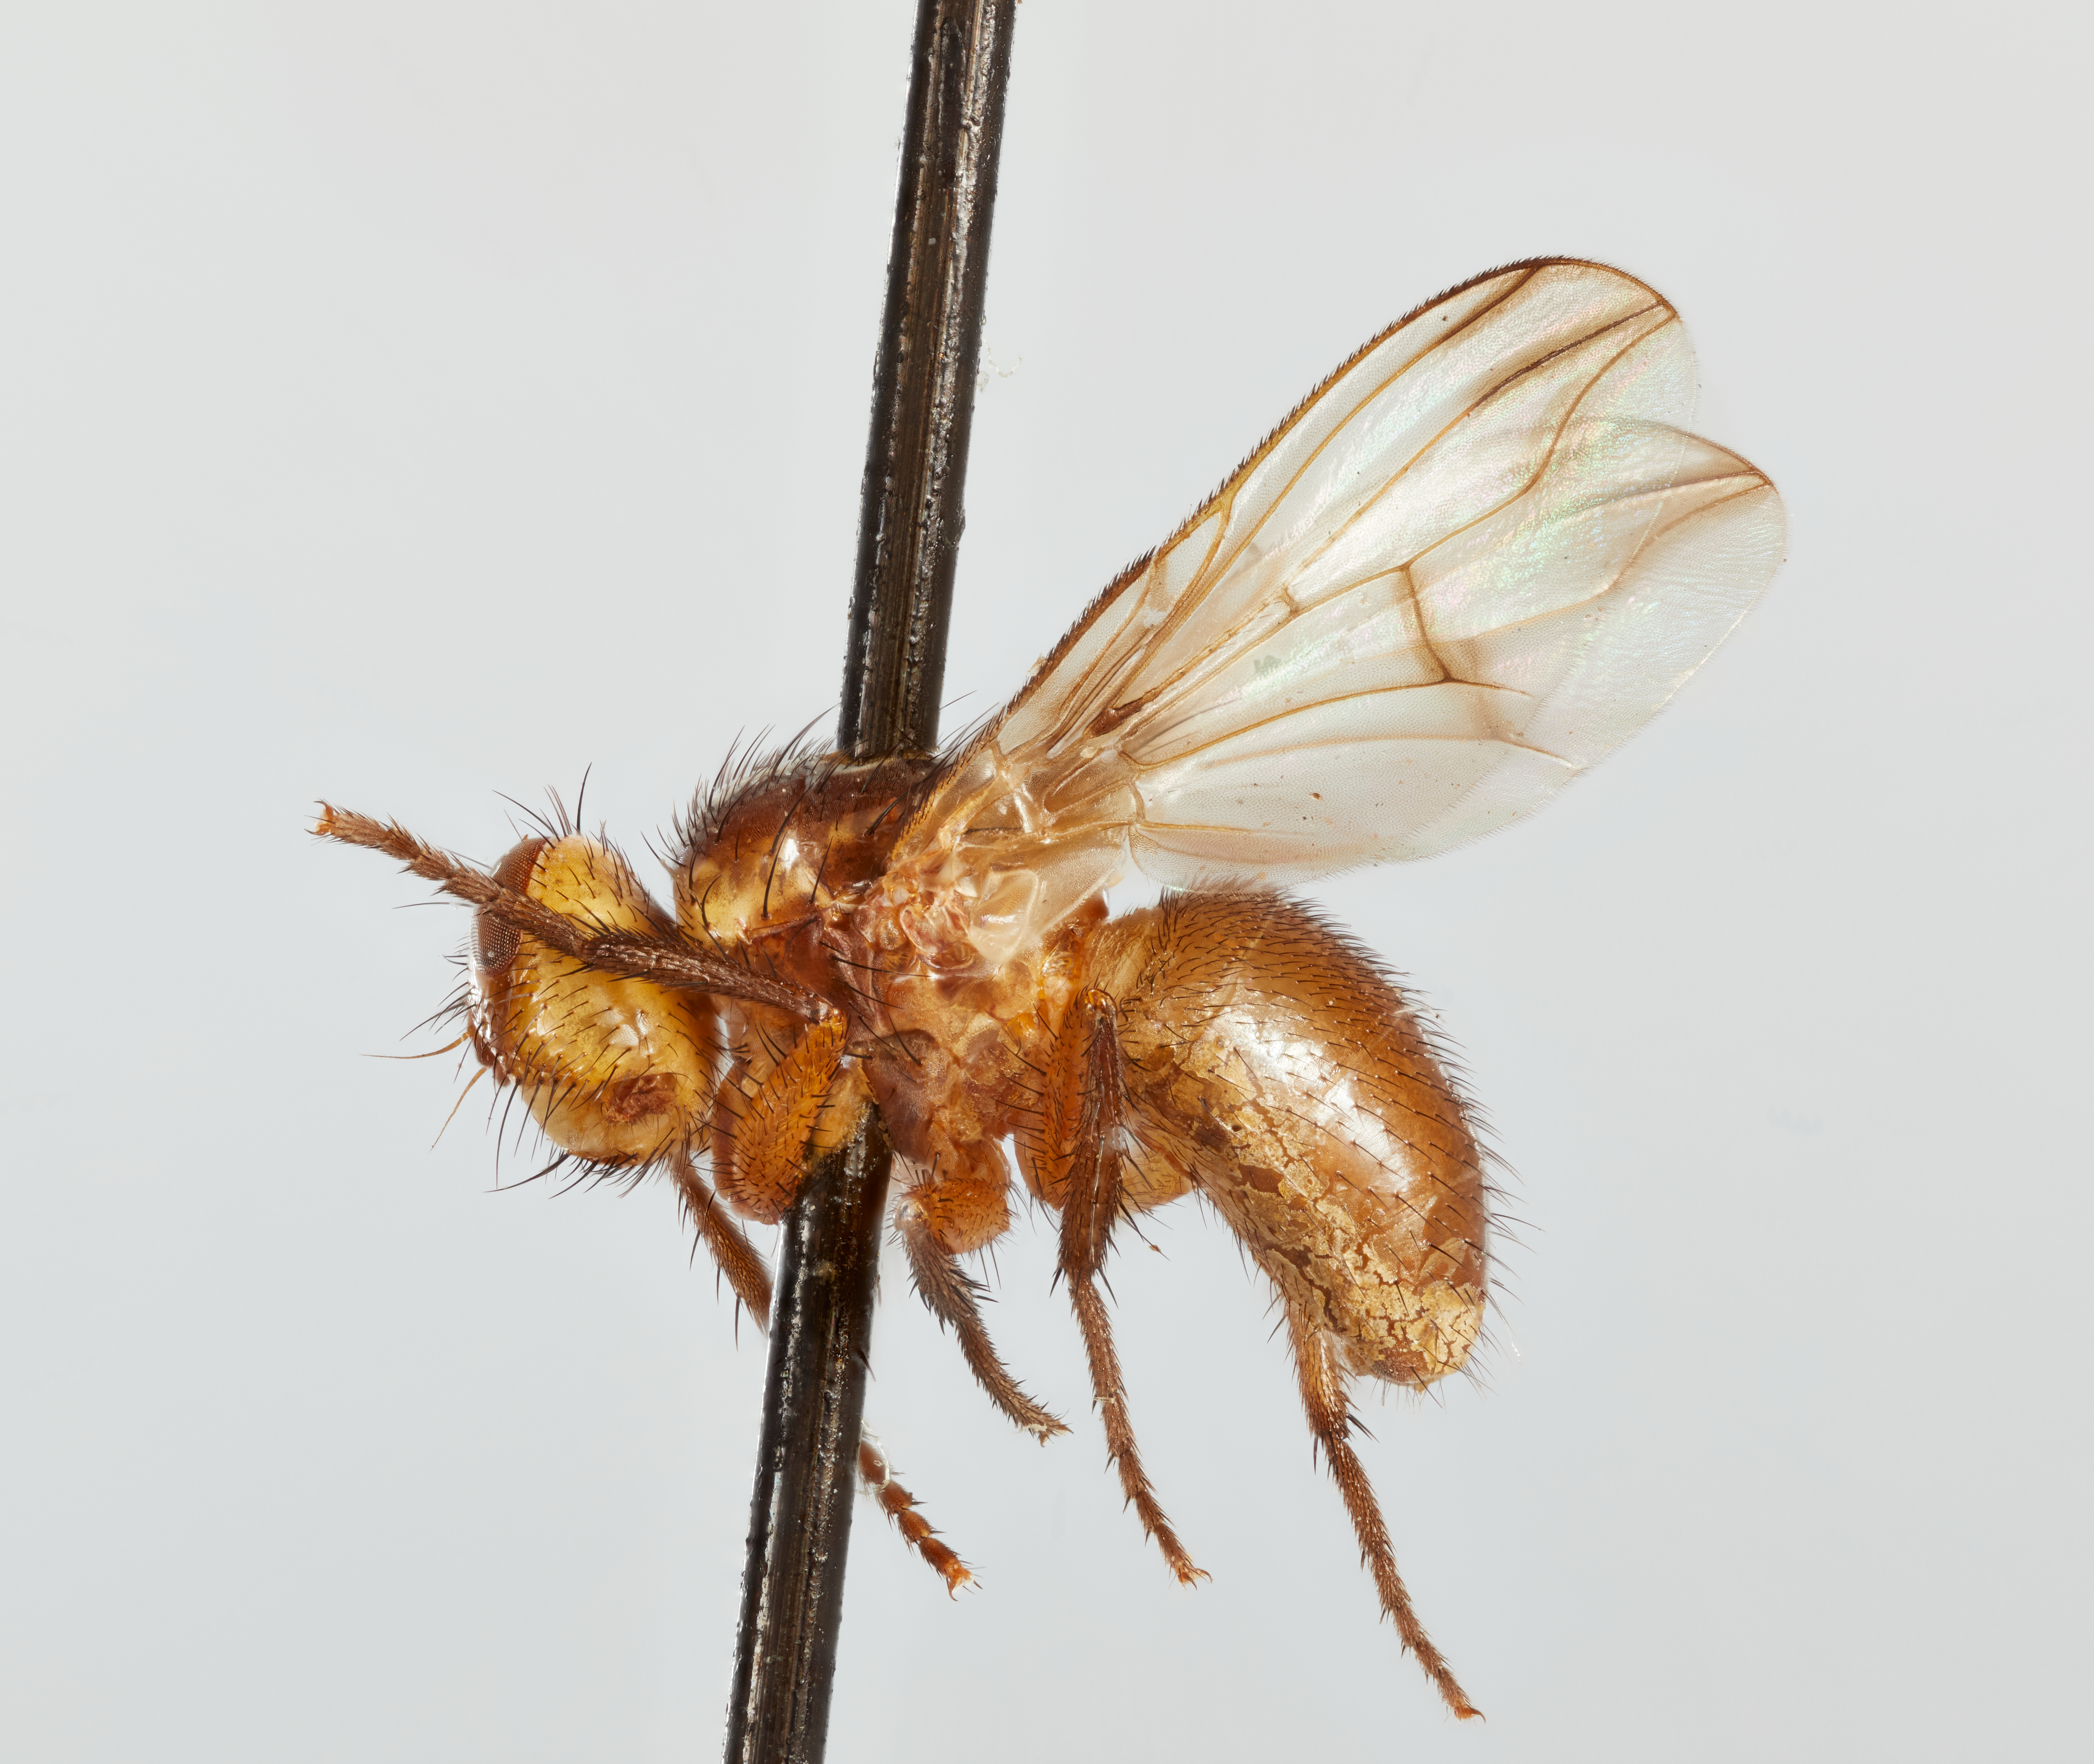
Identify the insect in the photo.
Chiricahuia cavicola
